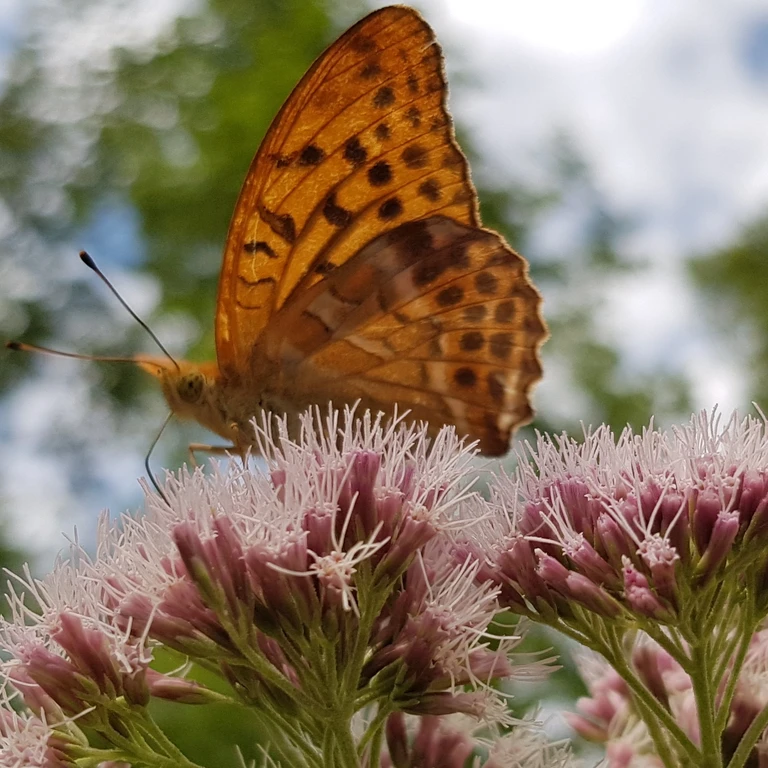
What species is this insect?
Argynnis paphia
